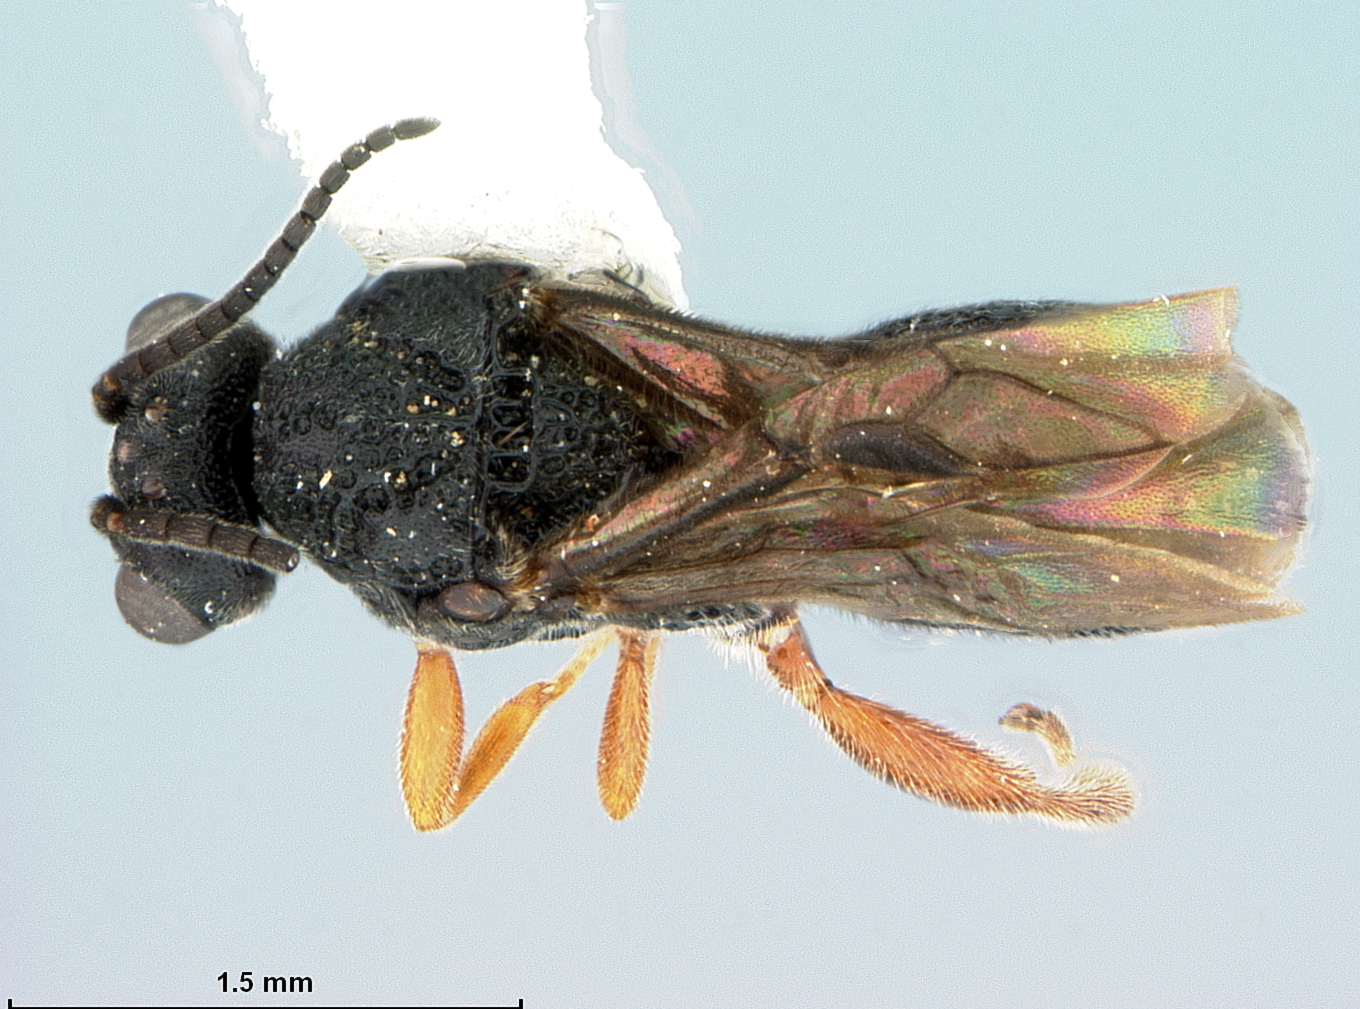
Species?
Urosigalphus novissimus
